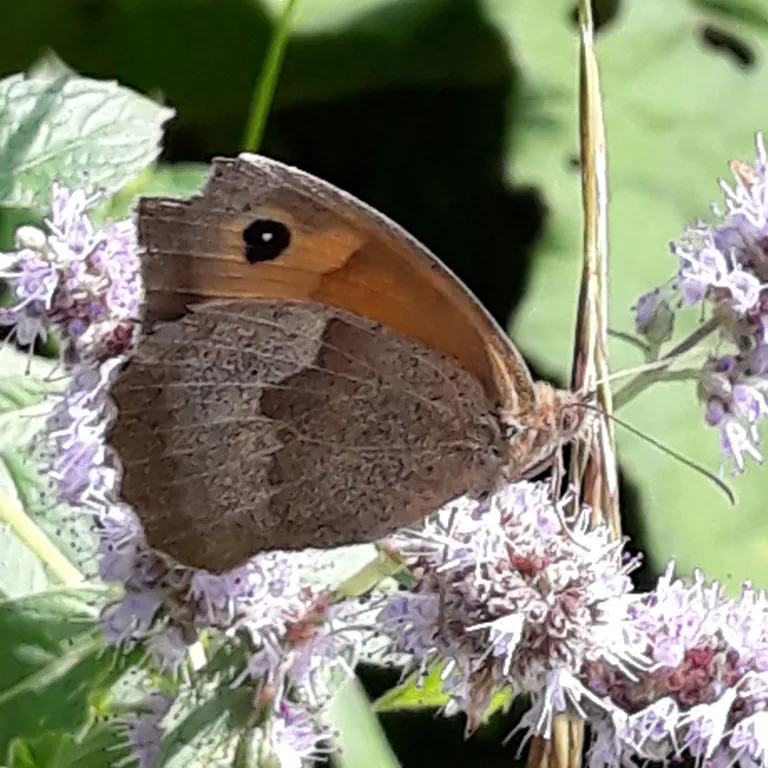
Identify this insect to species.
Maniola jurtina
